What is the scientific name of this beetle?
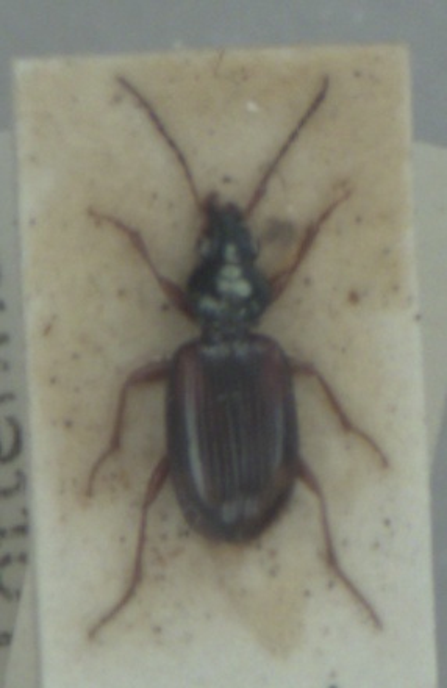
Bembidion tetracolum
